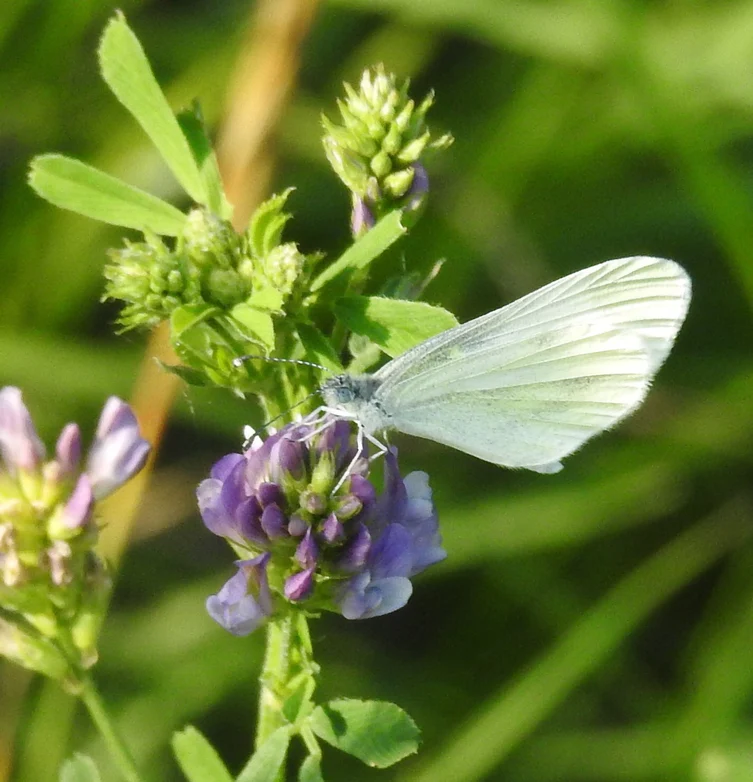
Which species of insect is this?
Leptidea sinapis/juvernica
